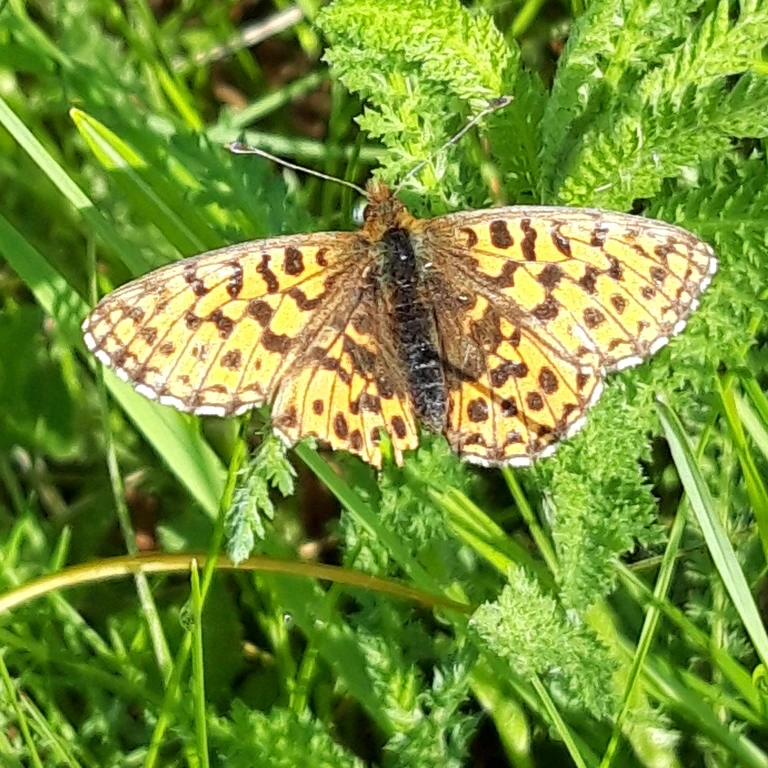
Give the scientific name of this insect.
Boloria dia
